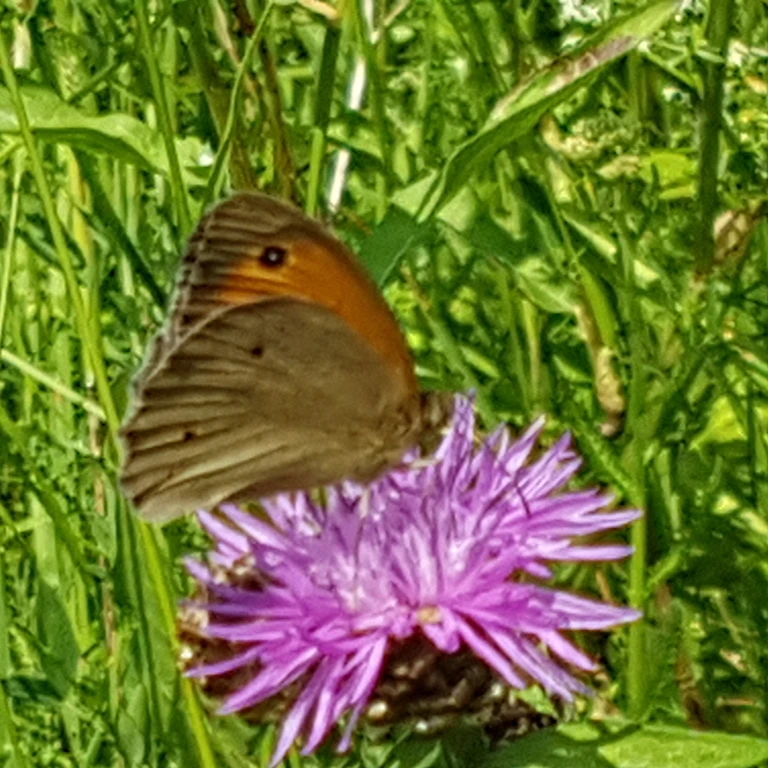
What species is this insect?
Maniola jurtina
